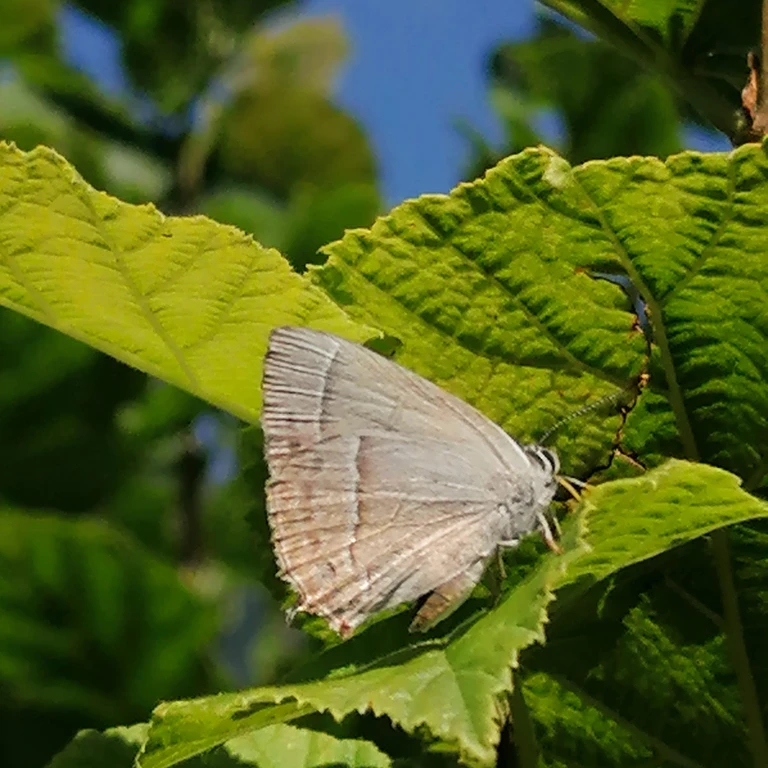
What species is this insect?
Favonius quercus (also Quercusia quercus)
